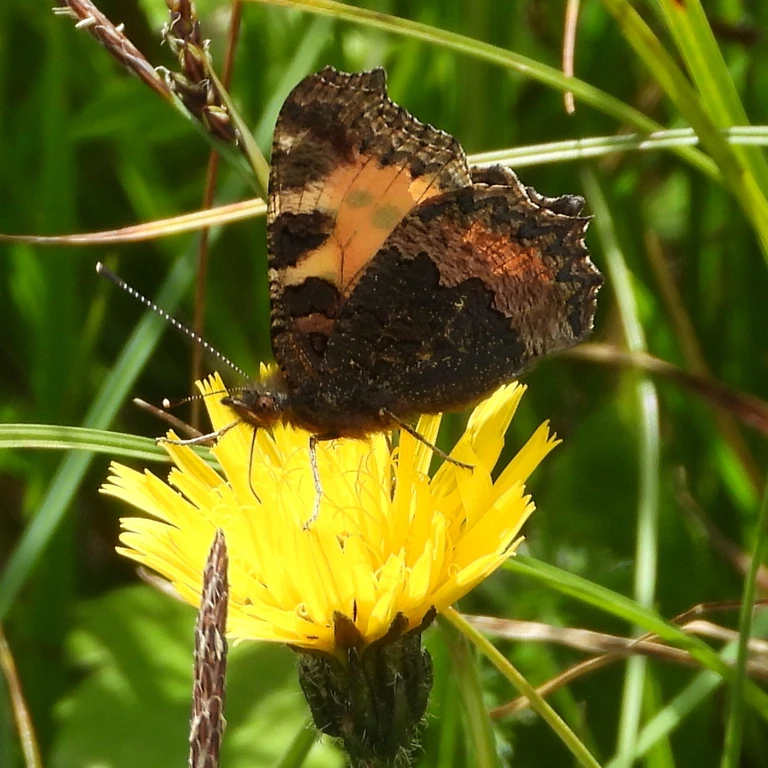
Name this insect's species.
Aglais urticae
